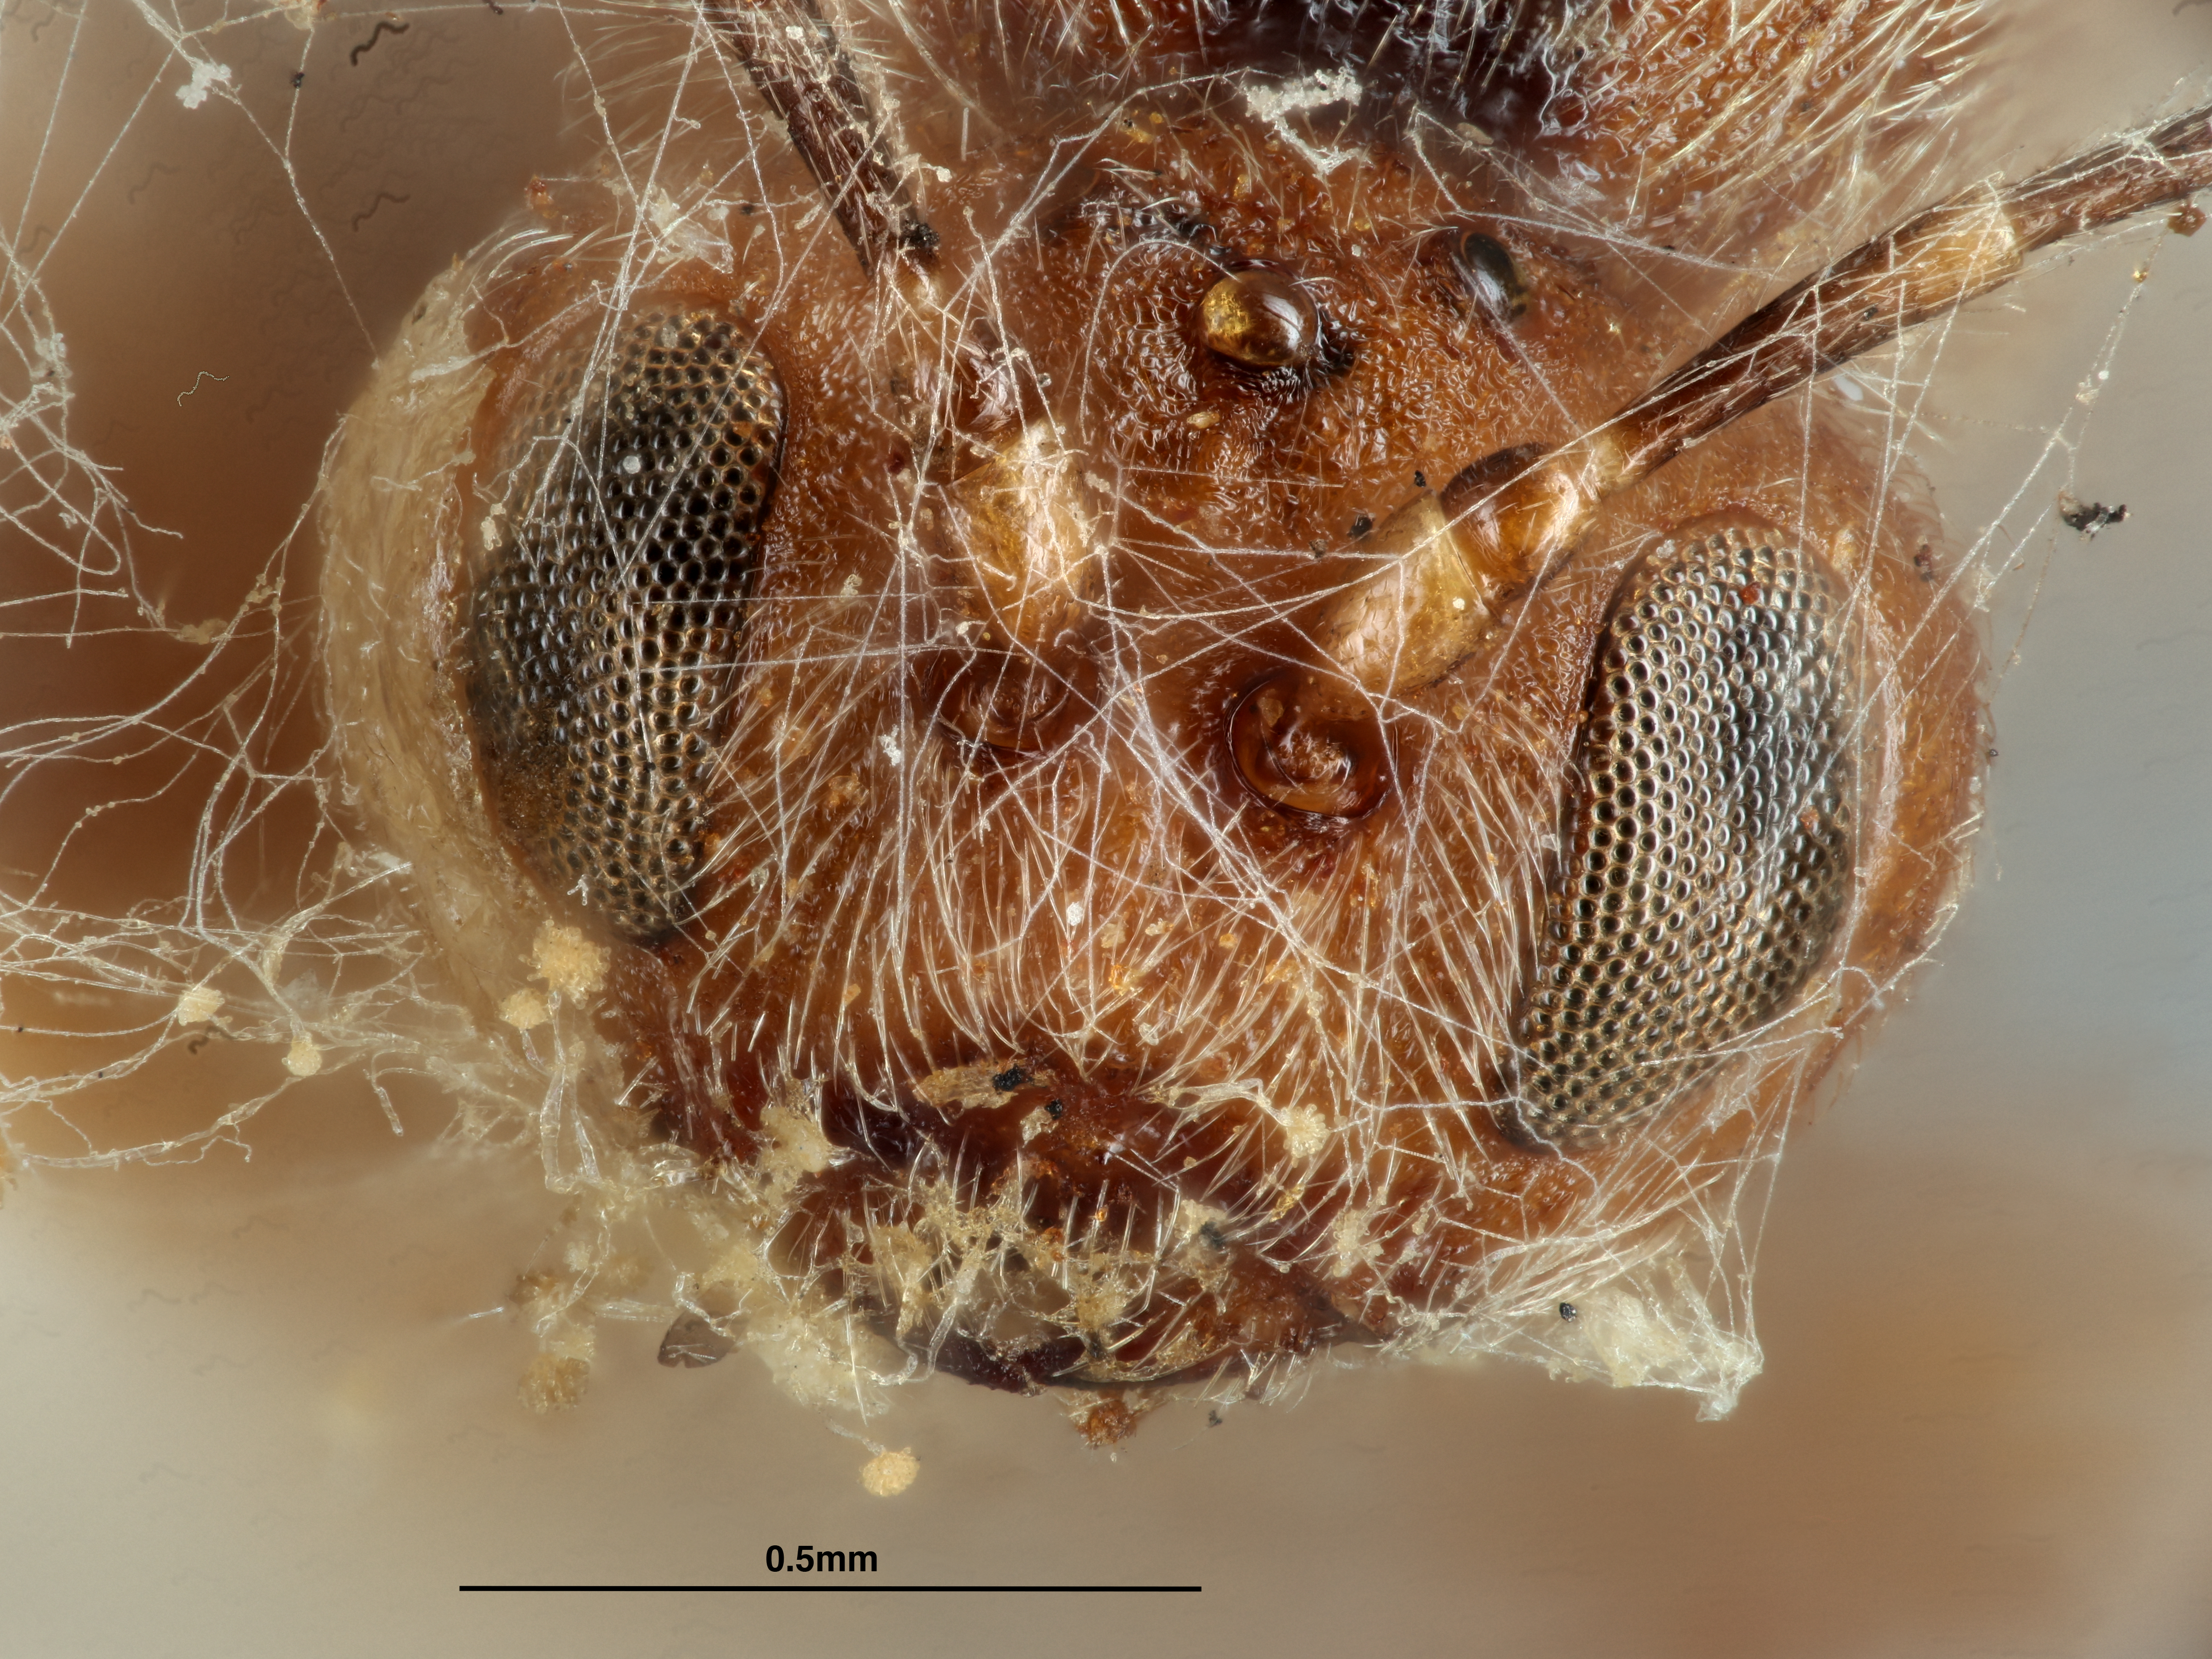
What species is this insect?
Cynips quercus
